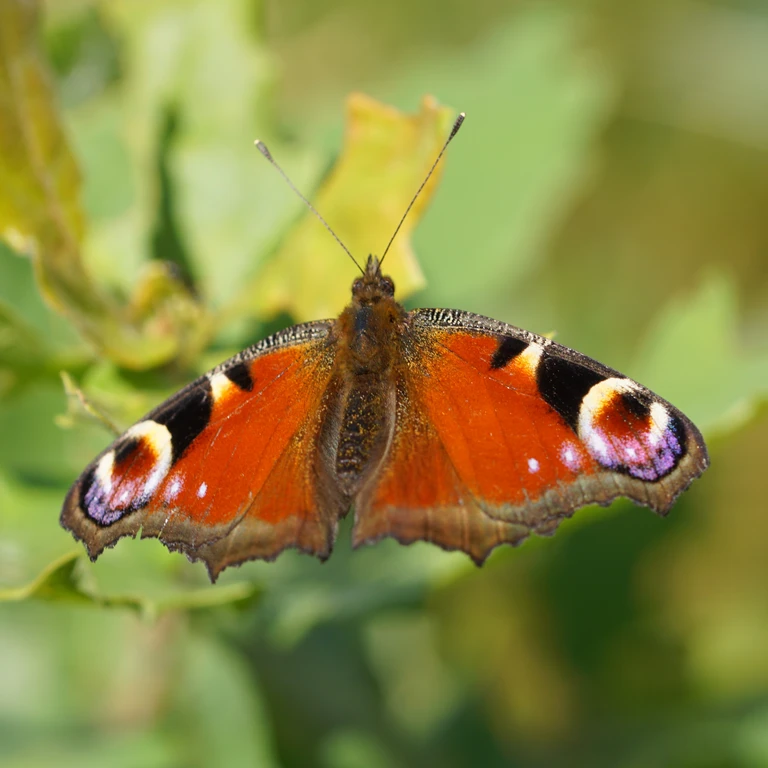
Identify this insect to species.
Aglais io
